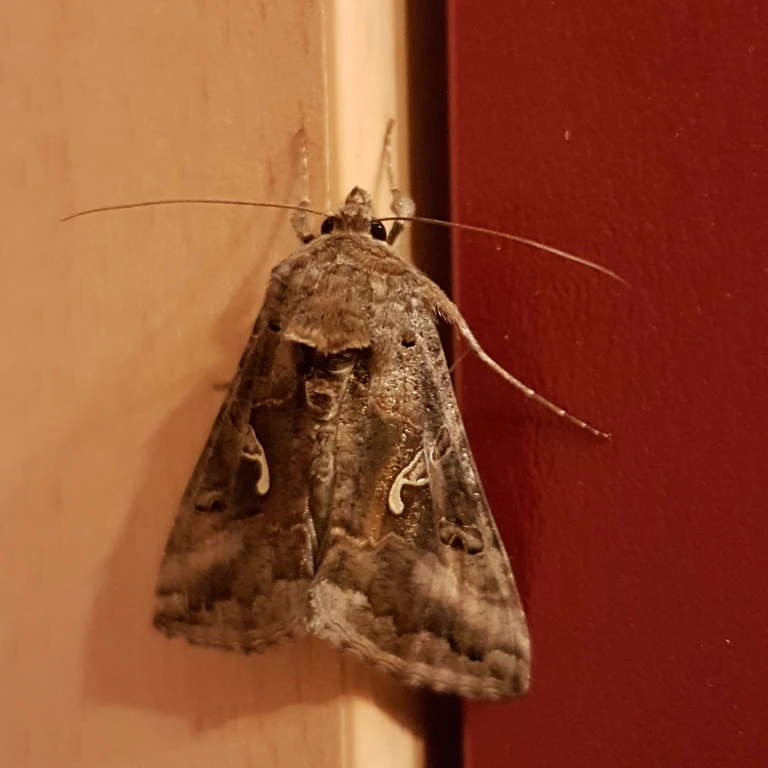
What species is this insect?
Autographa gamma
